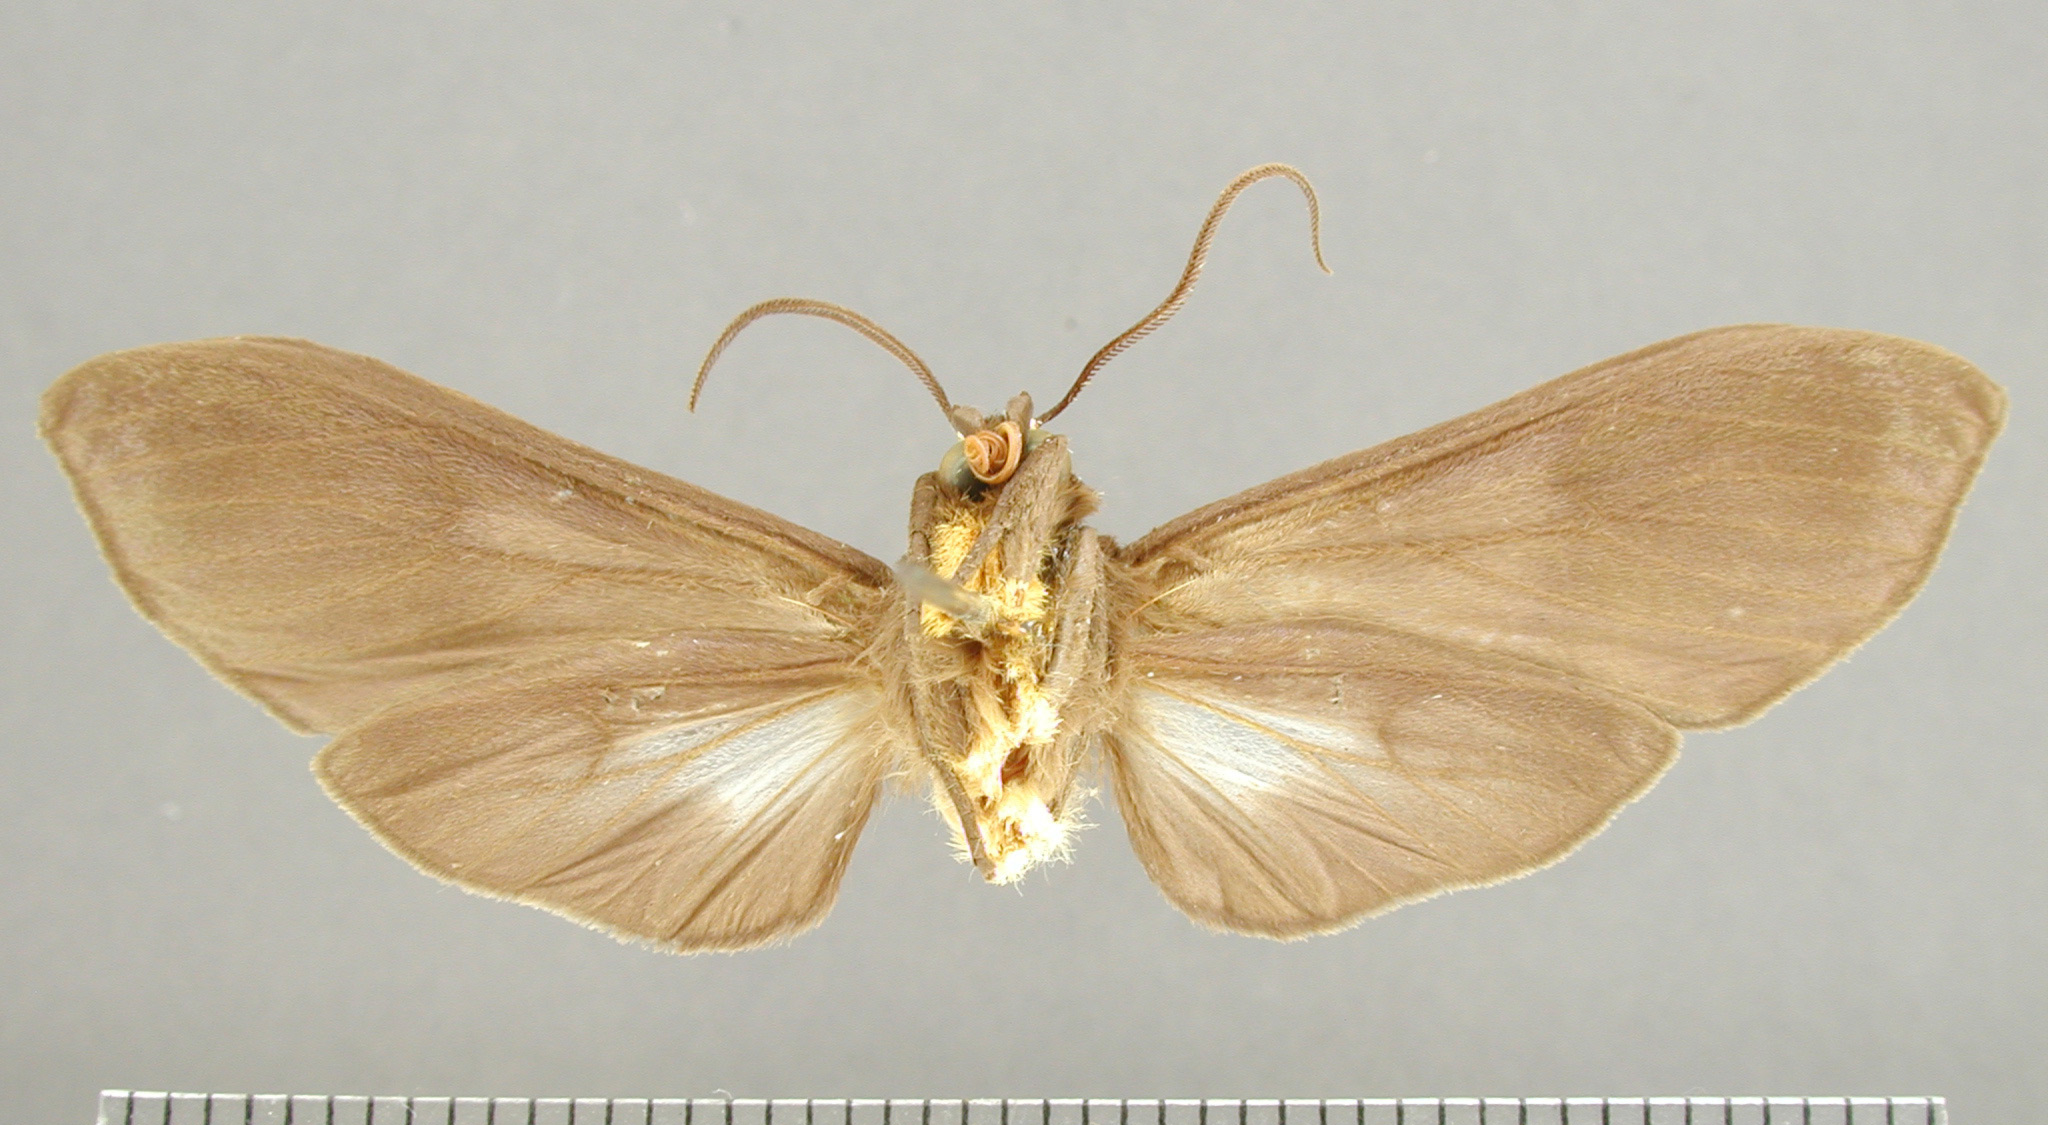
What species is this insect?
Pachydota nitens
